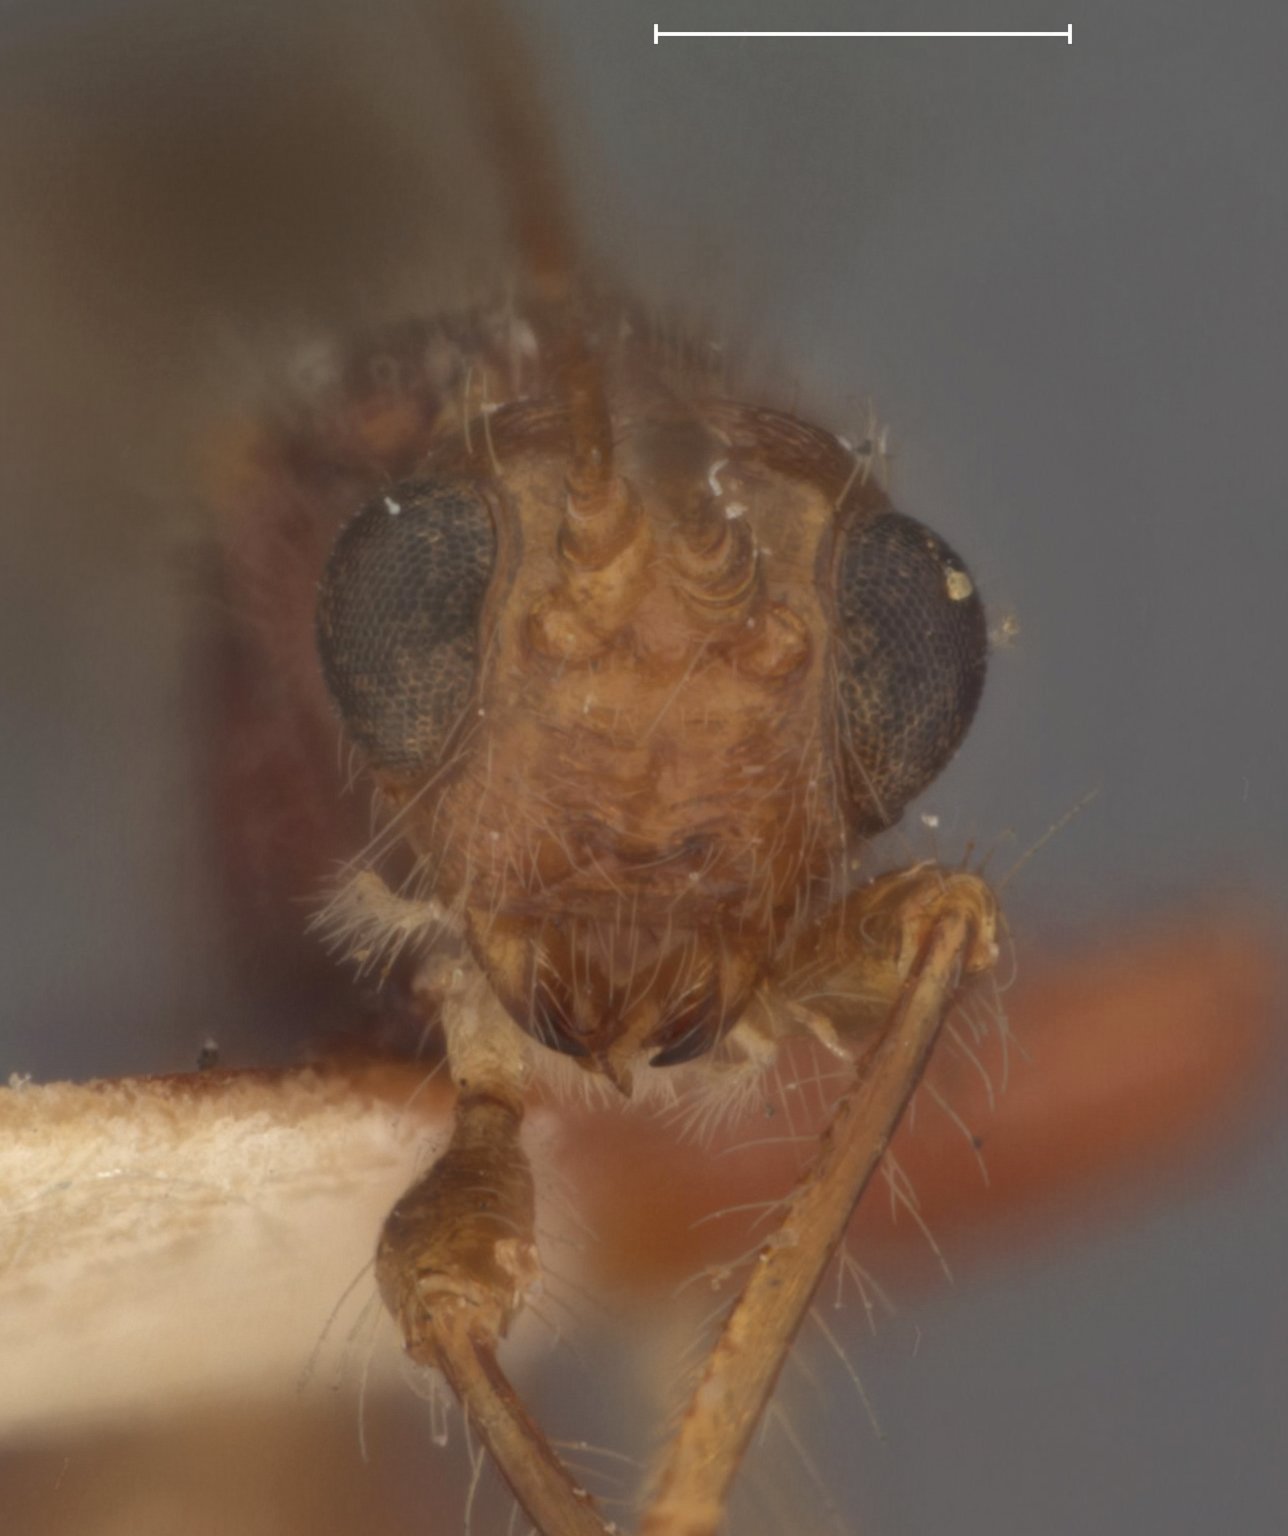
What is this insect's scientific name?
Spathius psammenitus
